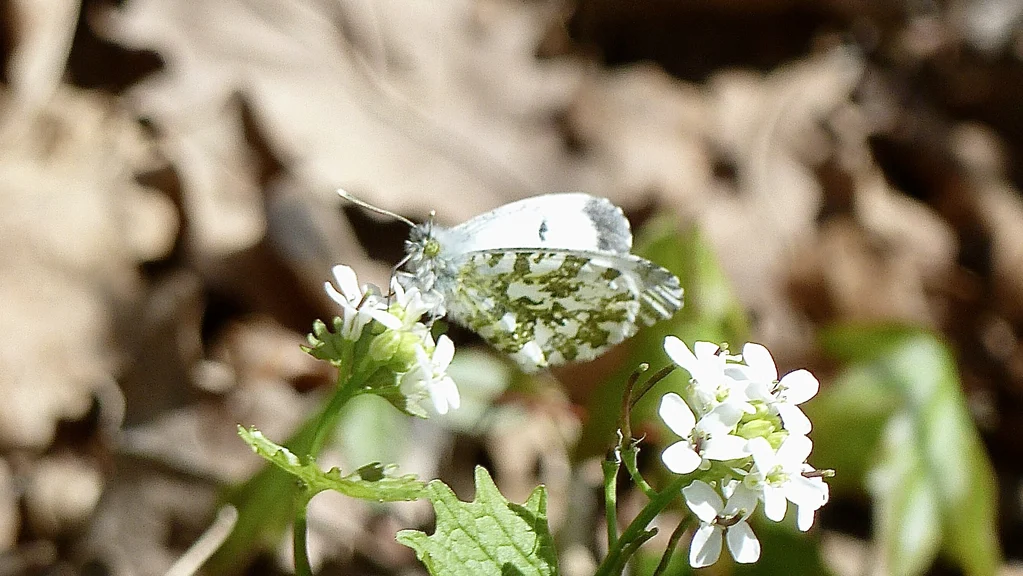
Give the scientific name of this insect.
Anthocharis cardamines
